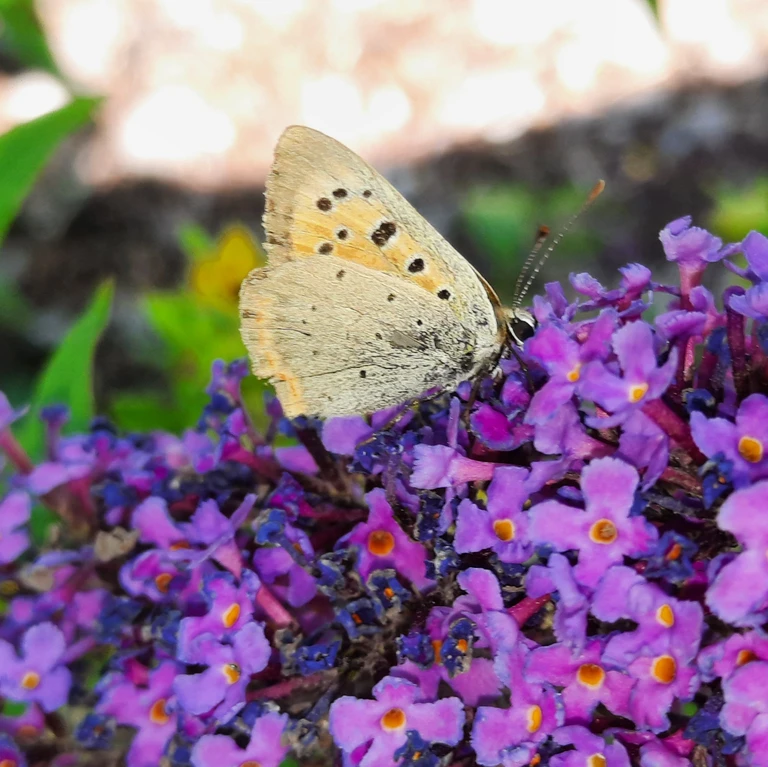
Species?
Lycaena phlaeas
